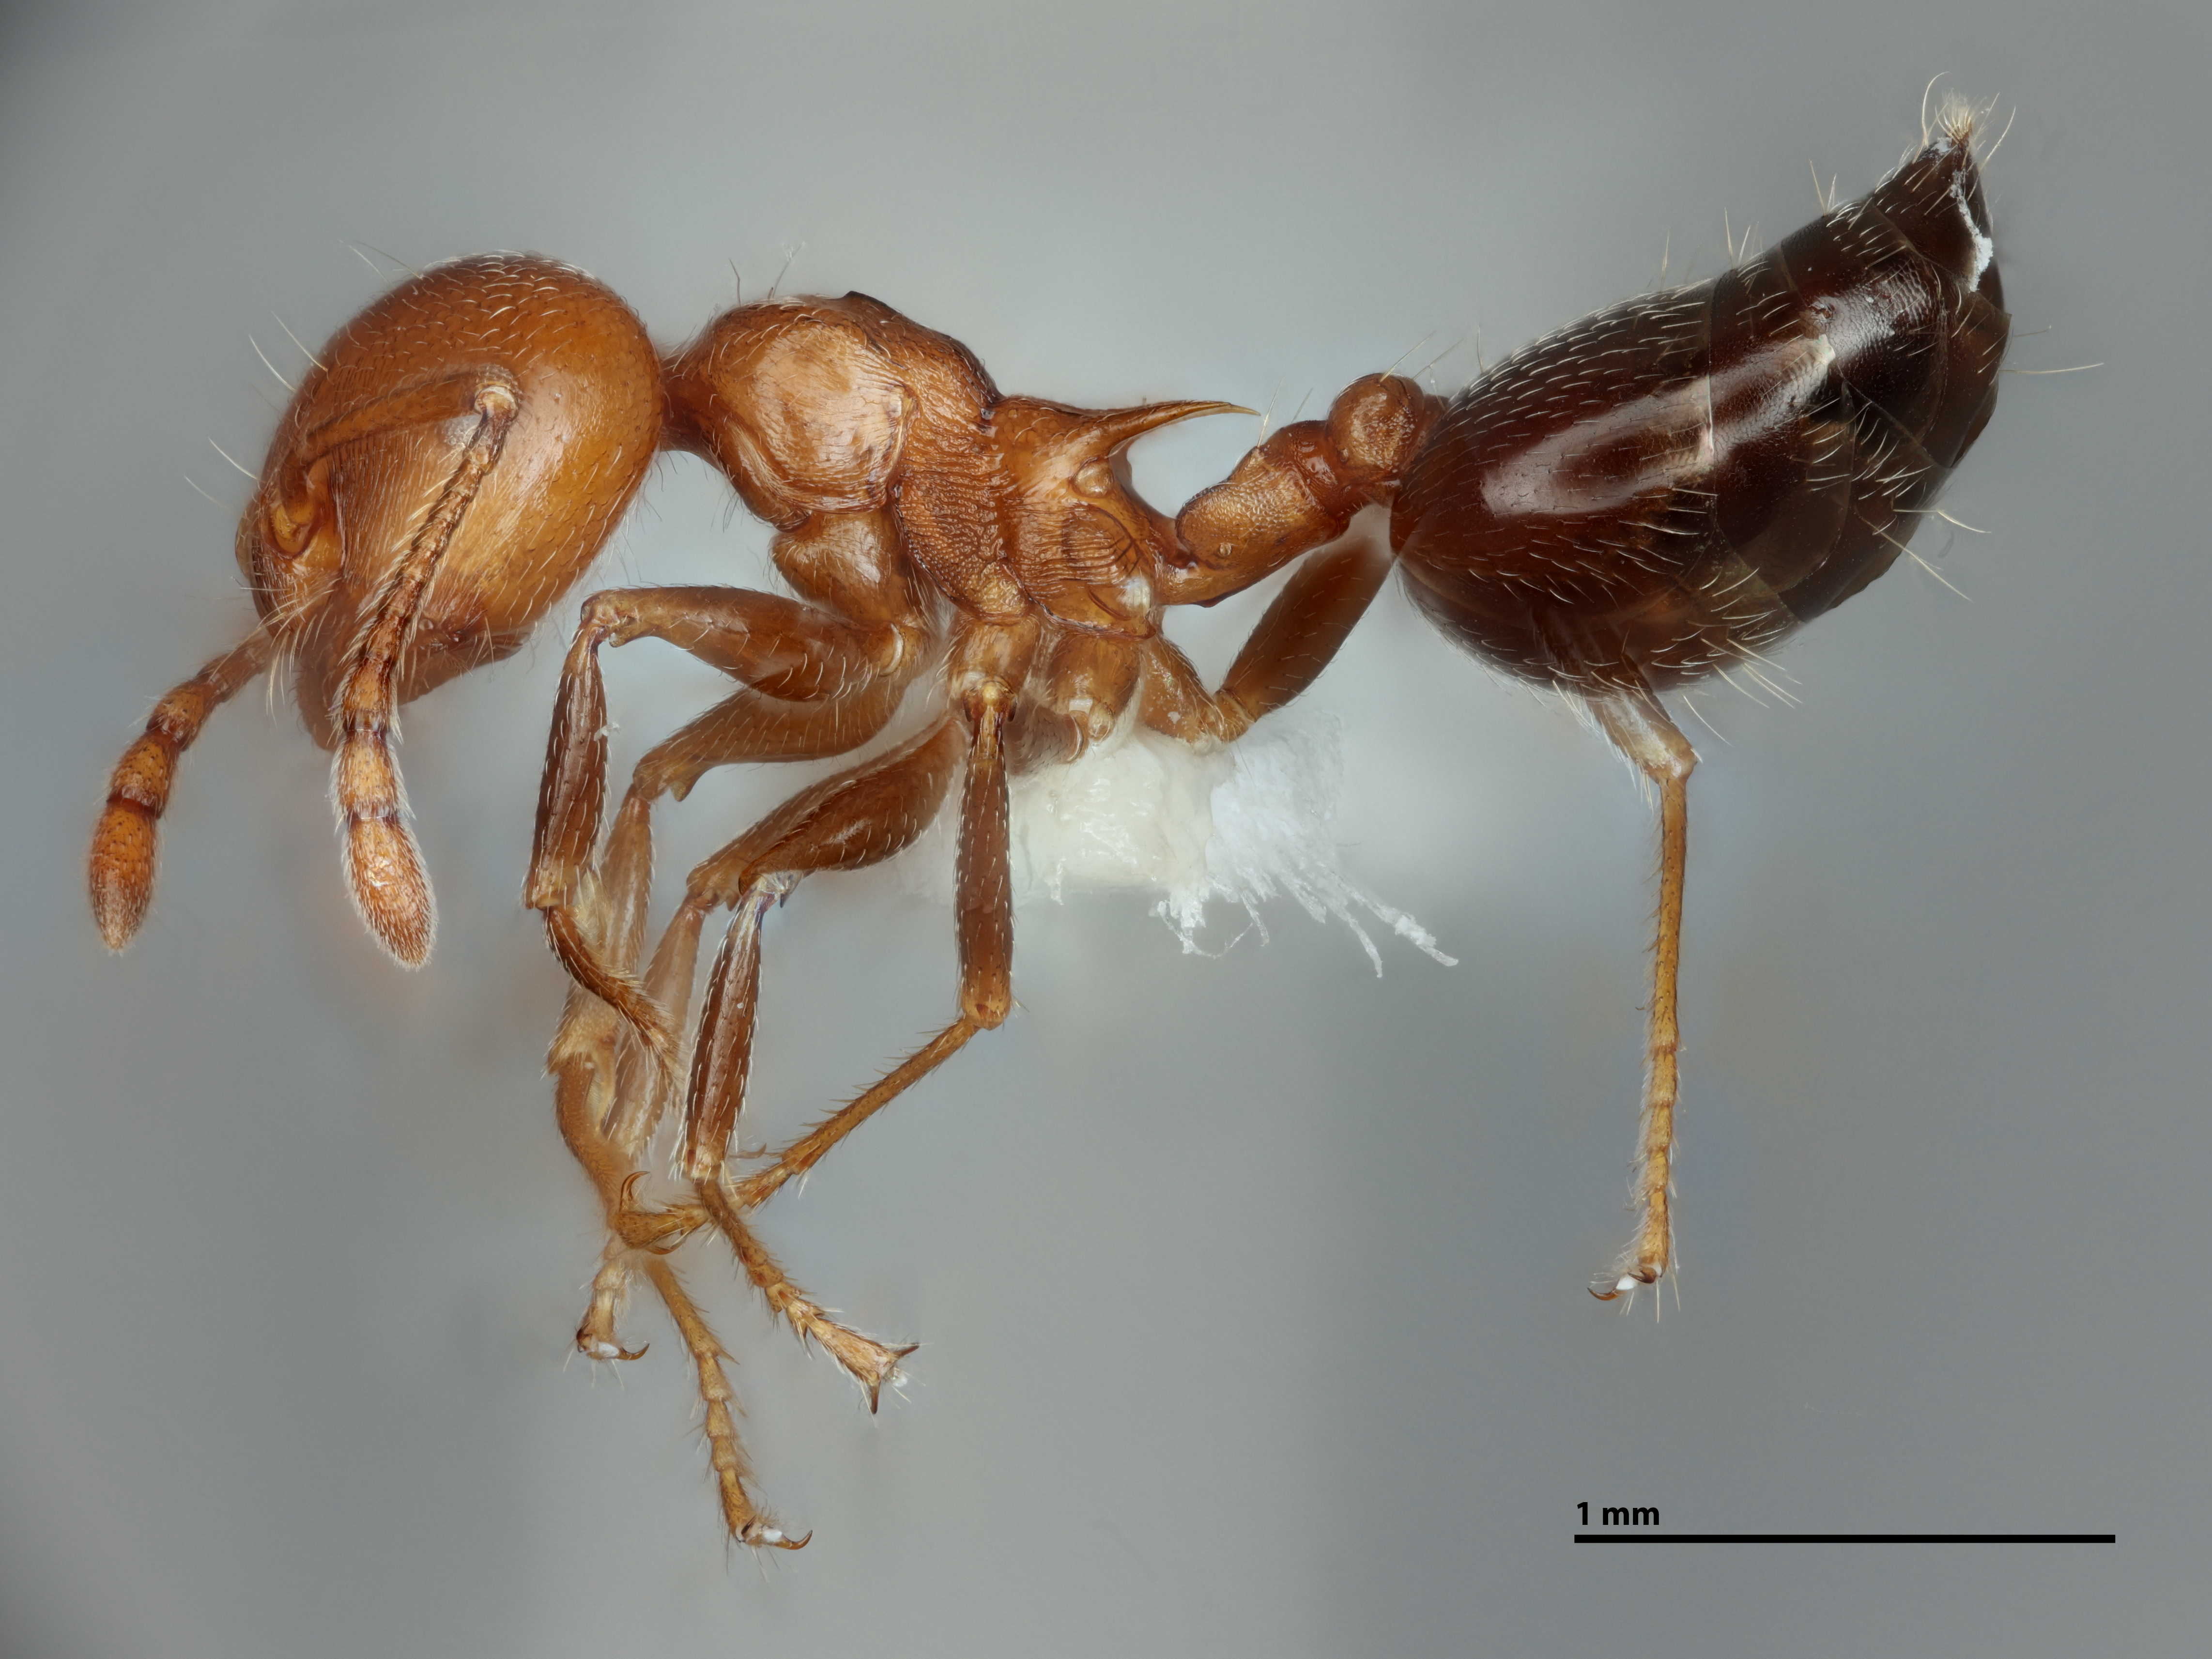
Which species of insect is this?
Crematogaster parapilosa
